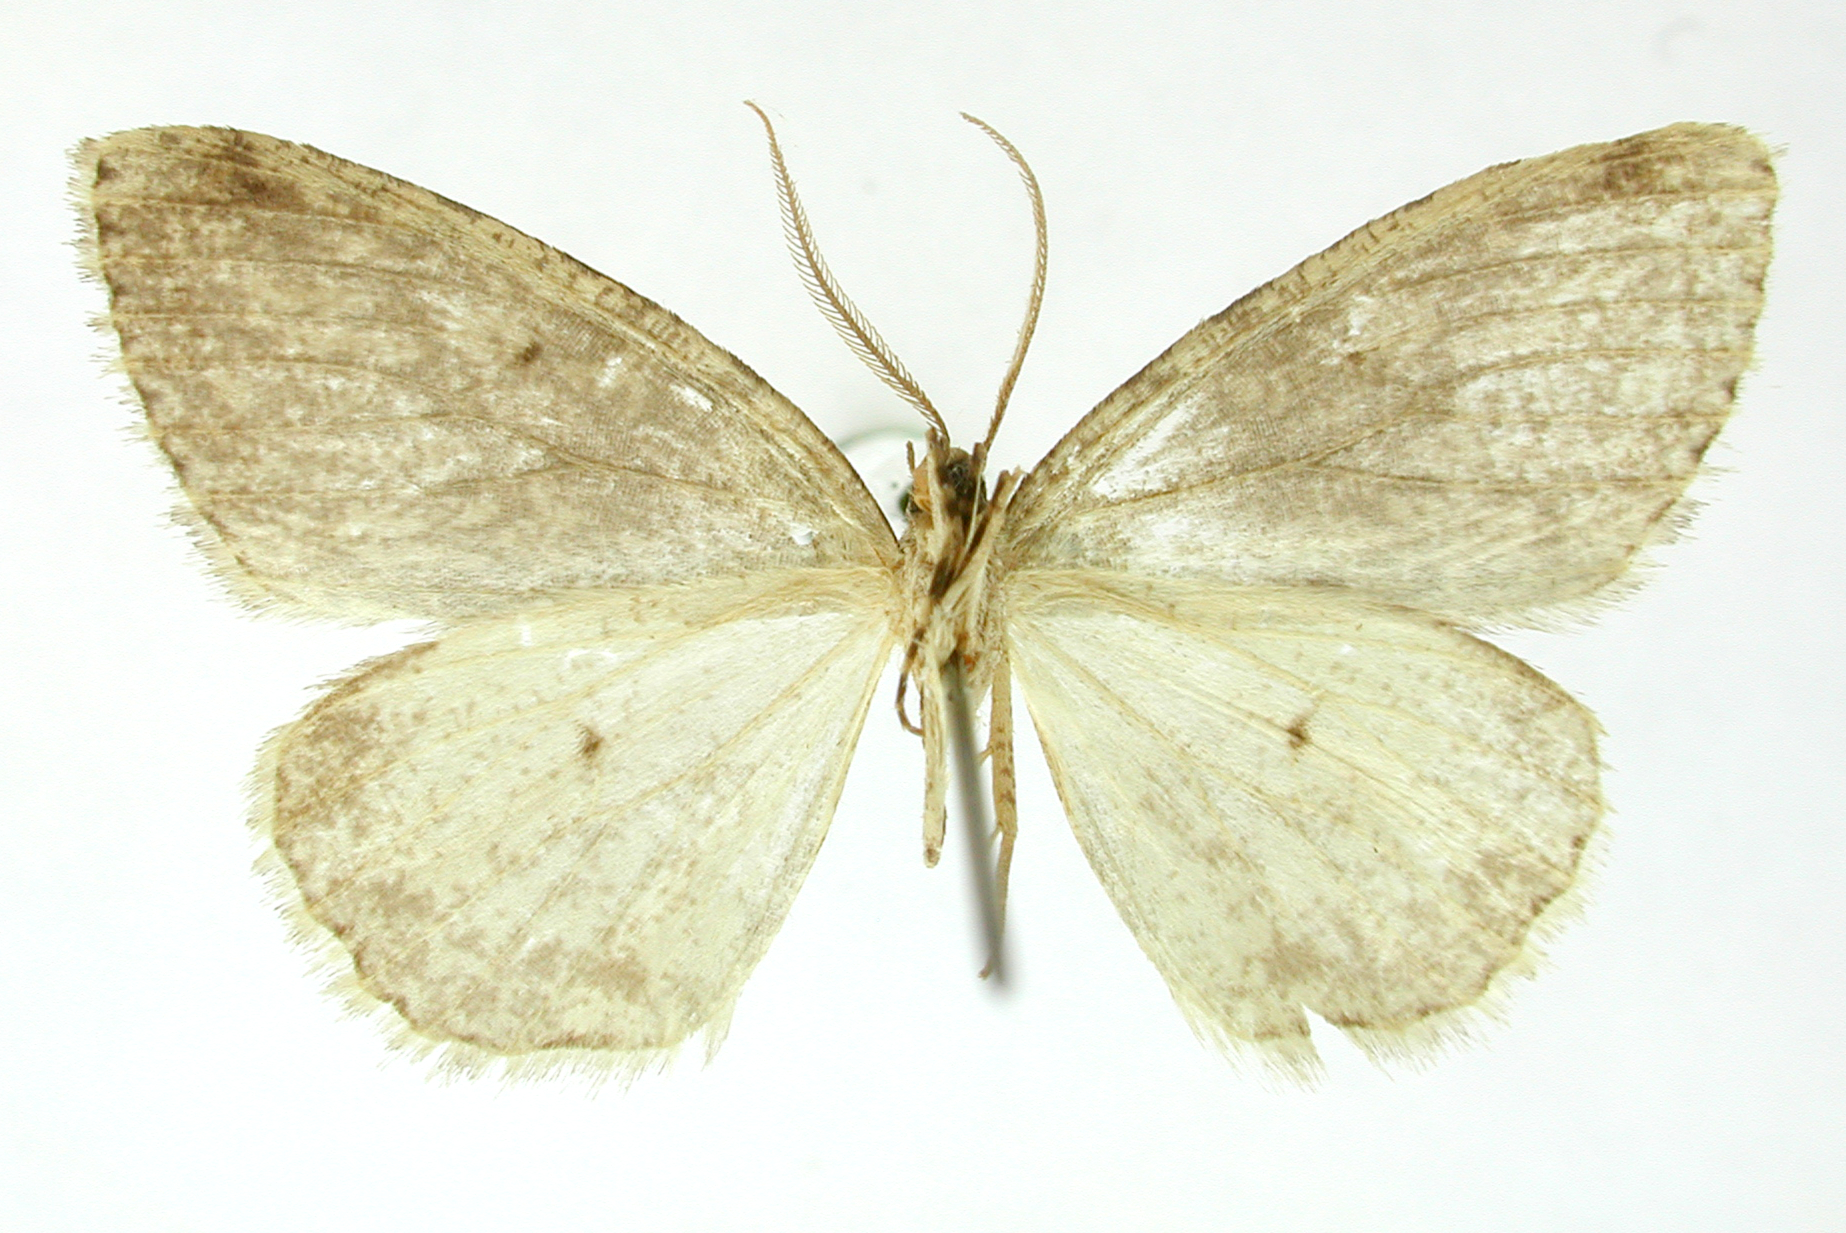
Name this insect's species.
Pherotesia dentata
